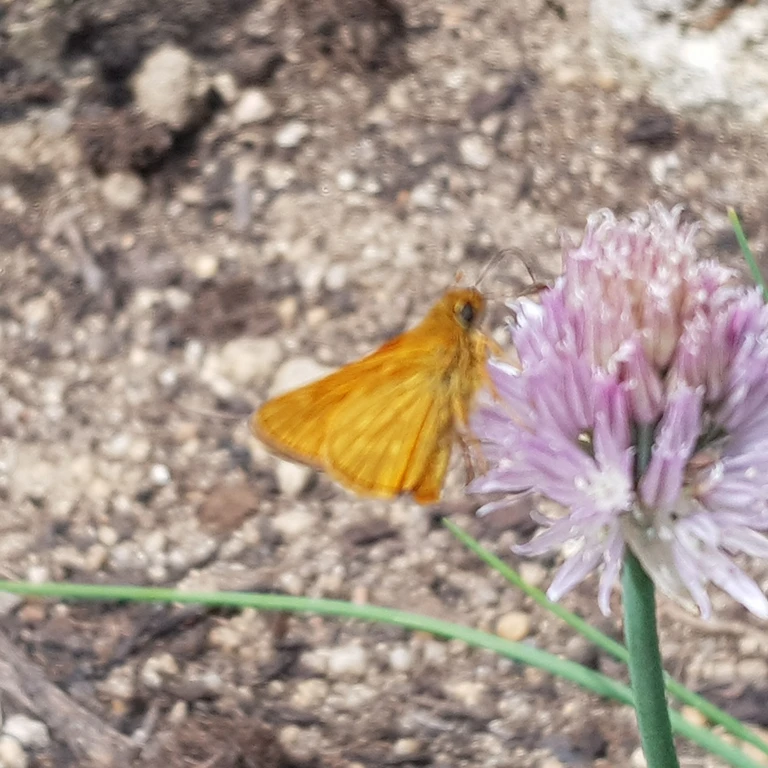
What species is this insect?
Ochlodes sylvanus (also Ochlodes venata)
